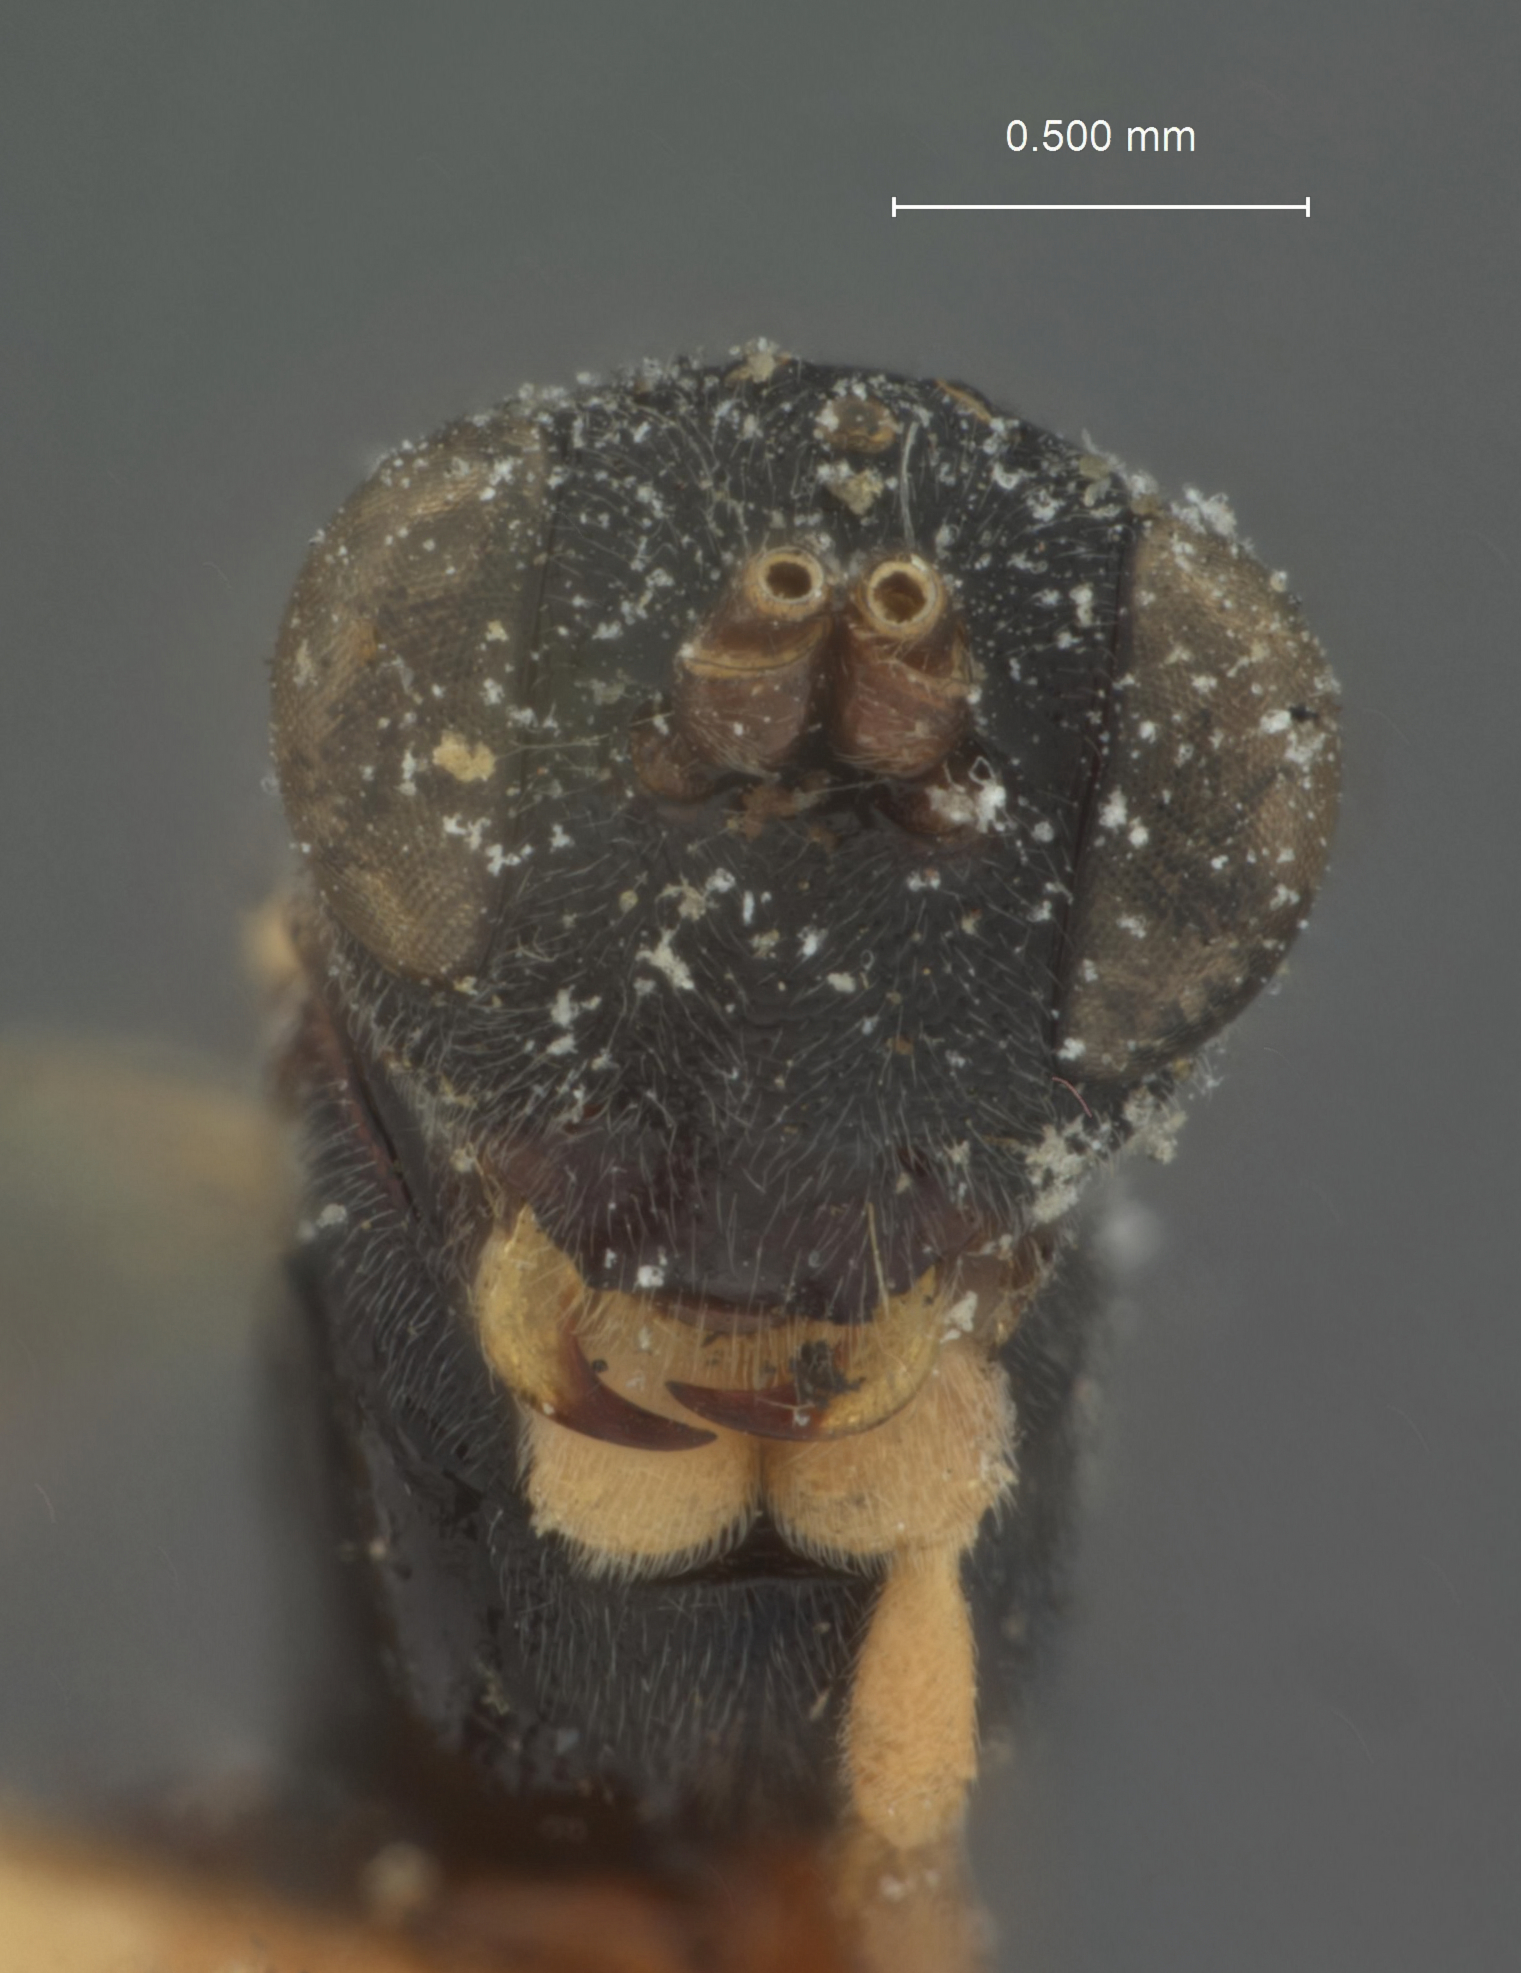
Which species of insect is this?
Rhexidermus japonicus
